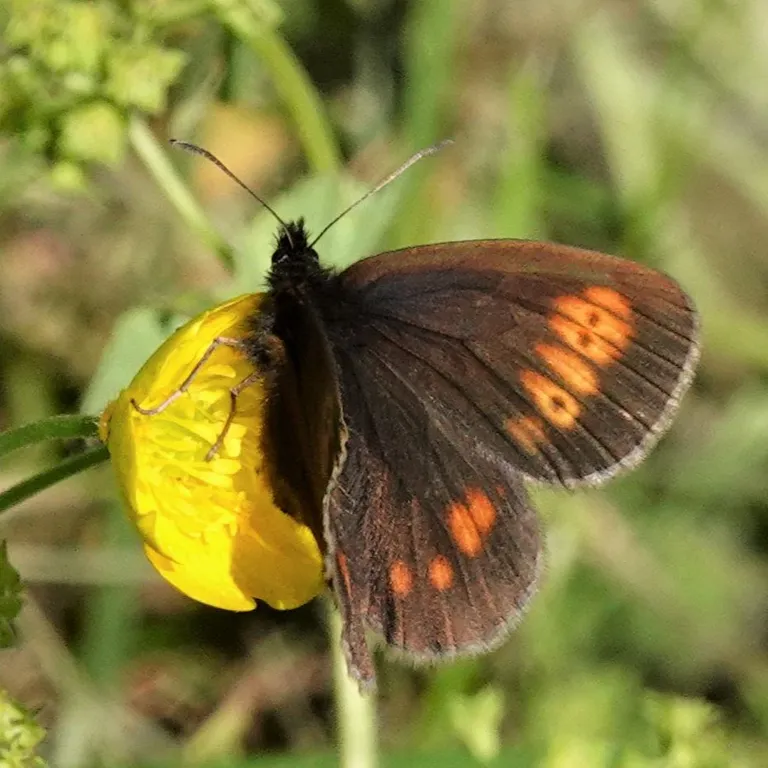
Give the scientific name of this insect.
Erebia eriphyle
